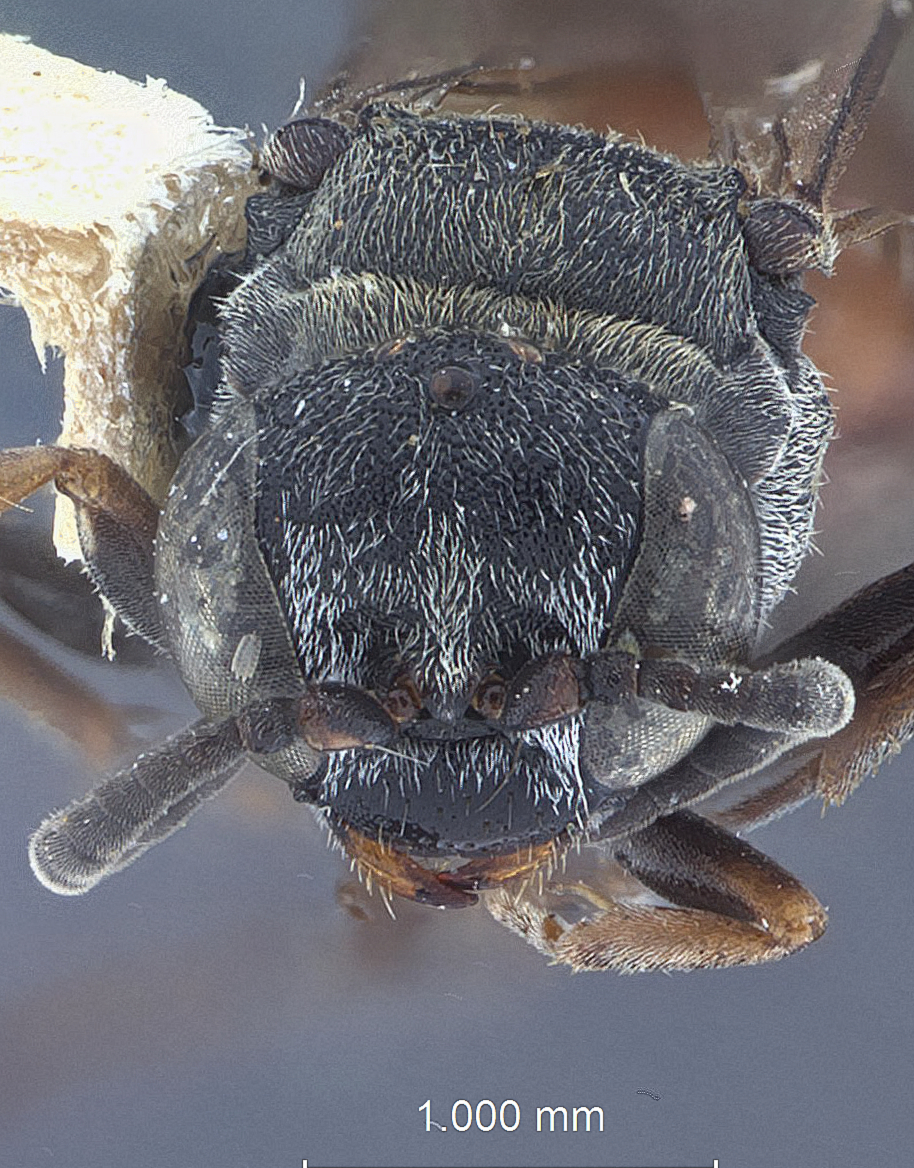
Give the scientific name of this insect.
Plenoculus punctatus
